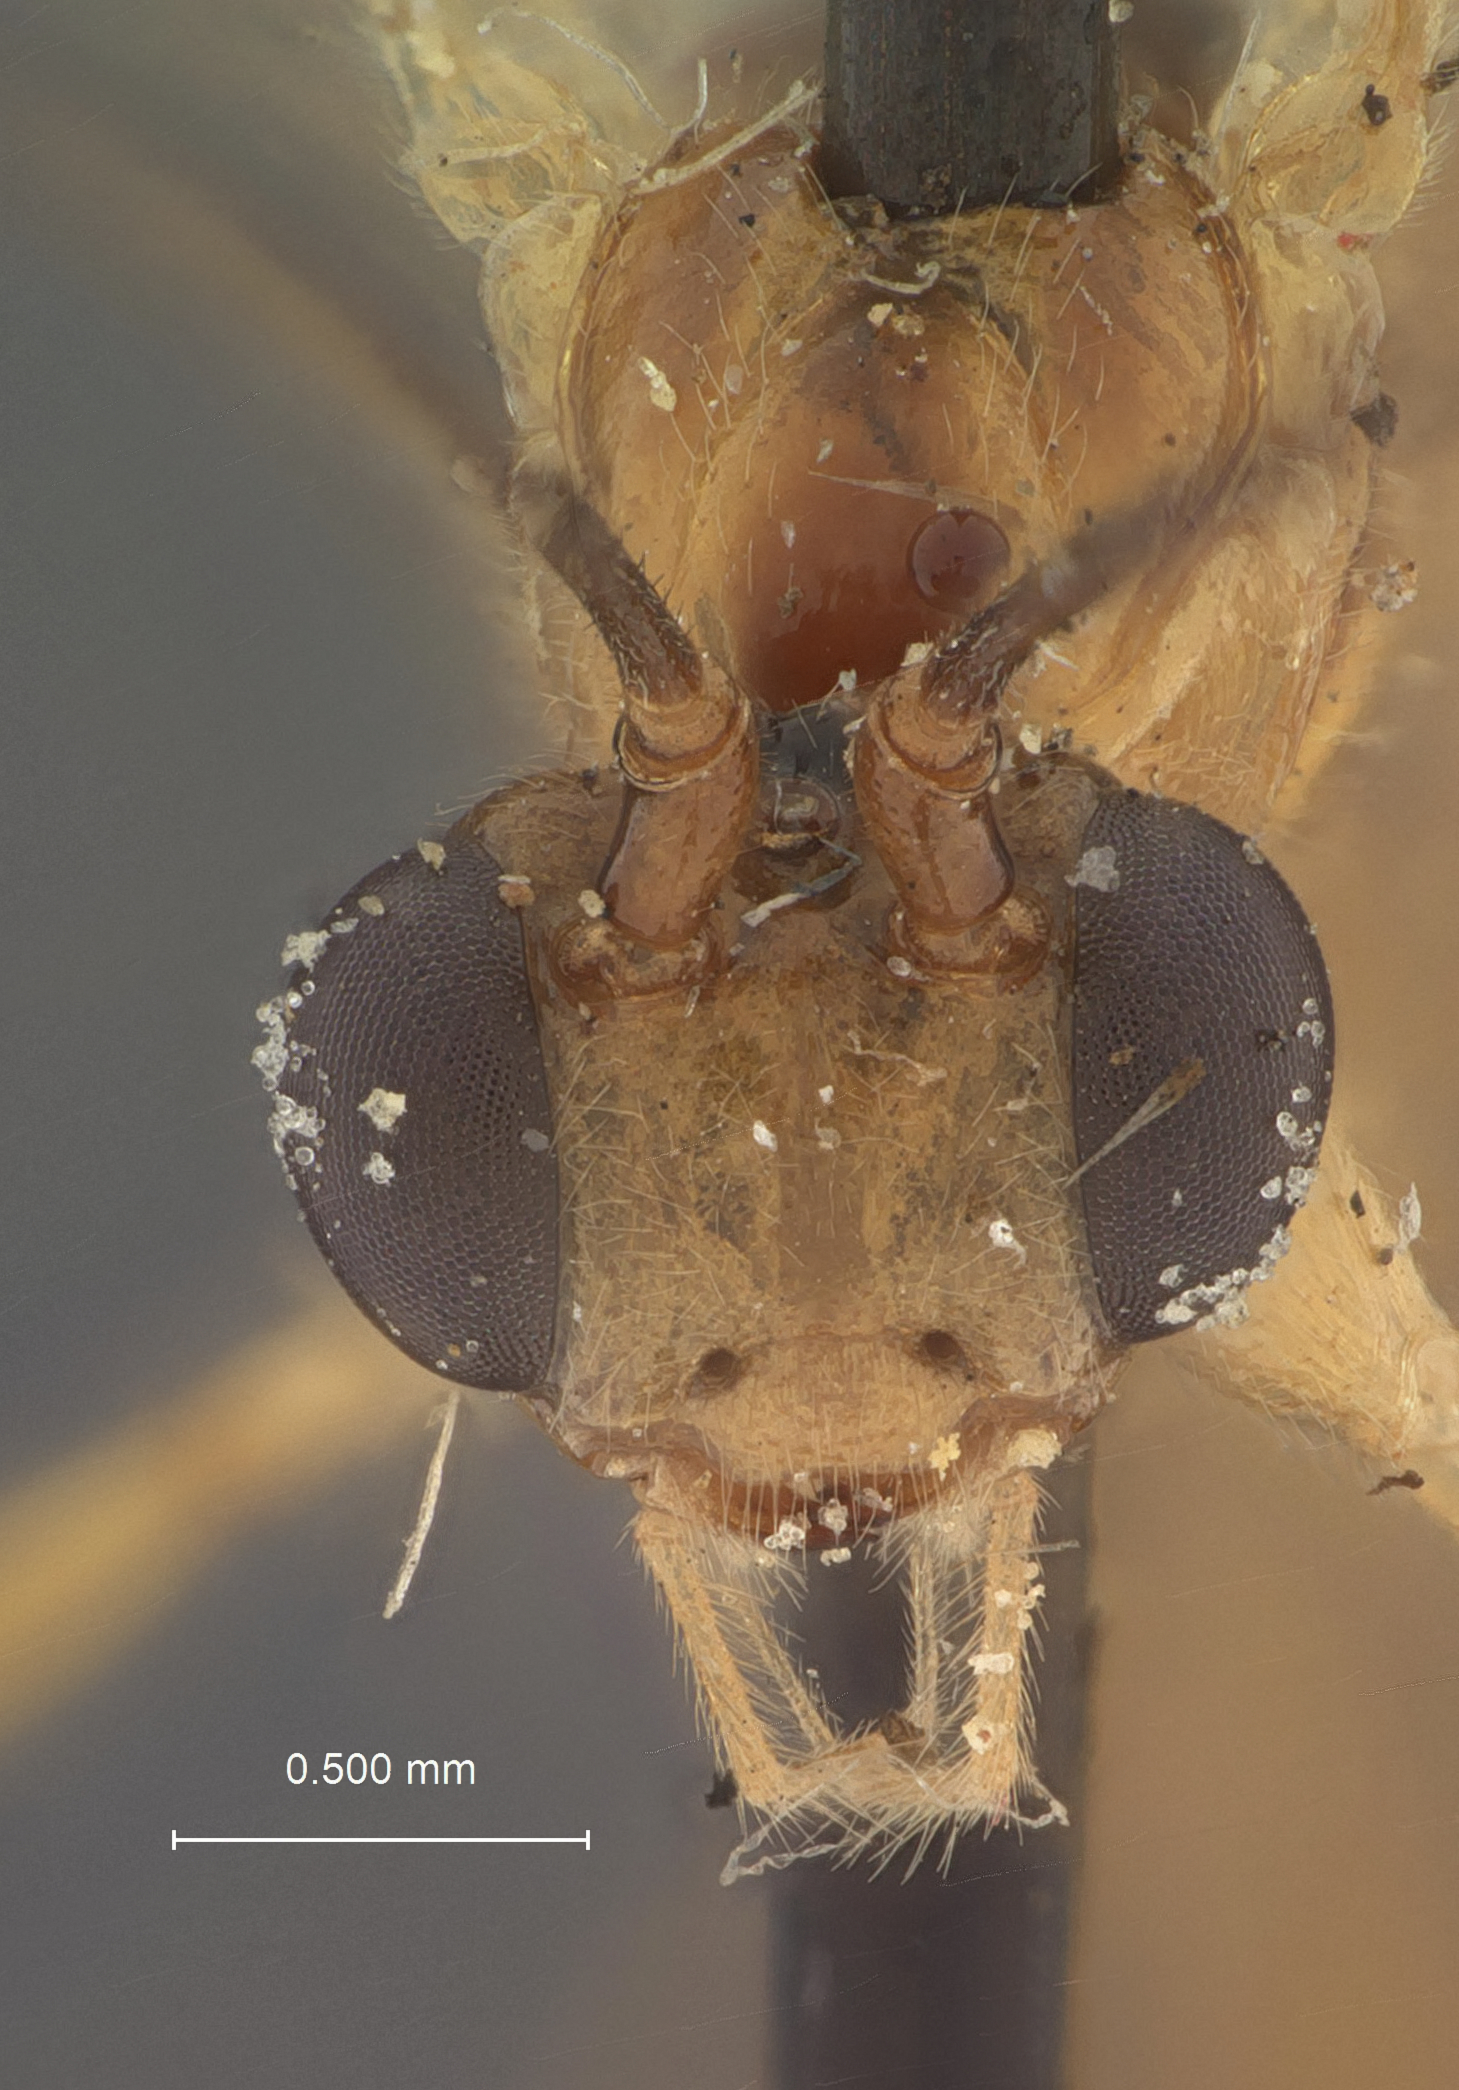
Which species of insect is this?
Macrocentrus laspeyresiae
